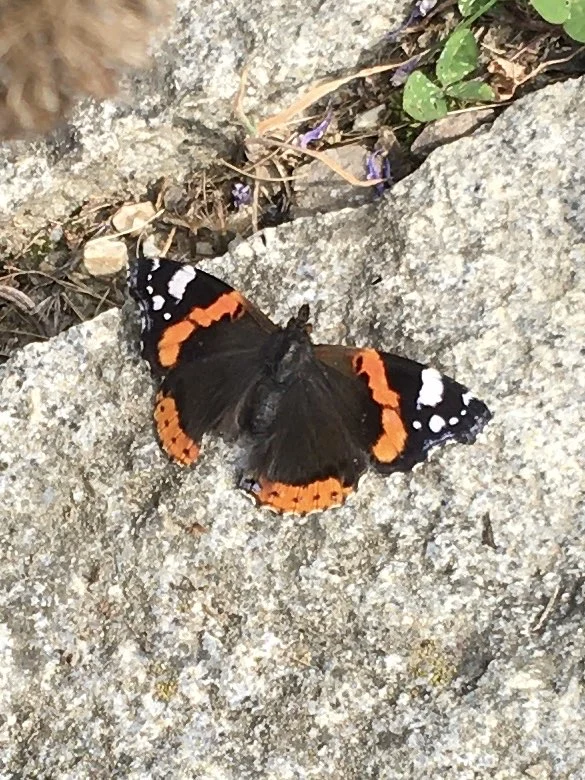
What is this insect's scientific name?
Vanessa atalanta
